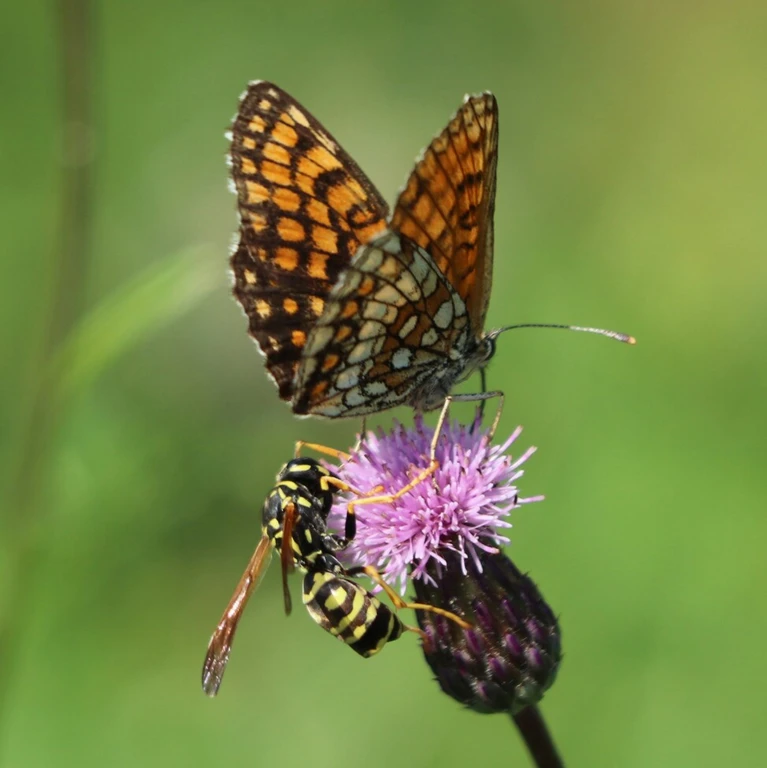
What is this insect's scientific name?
Melitaea athalia
